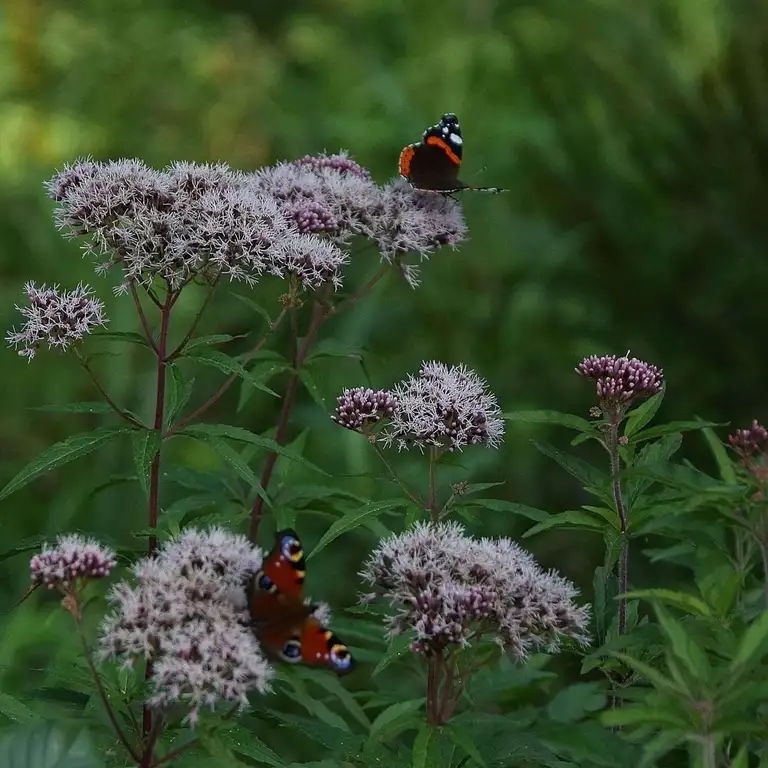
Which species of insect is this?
Vanessa atalanta
